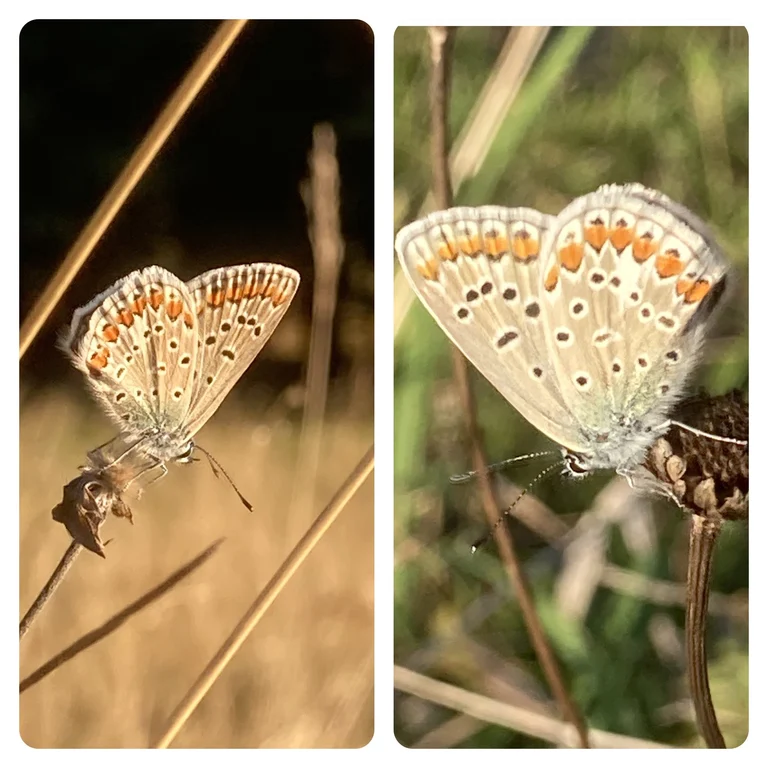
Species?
Polyommatus icarus
